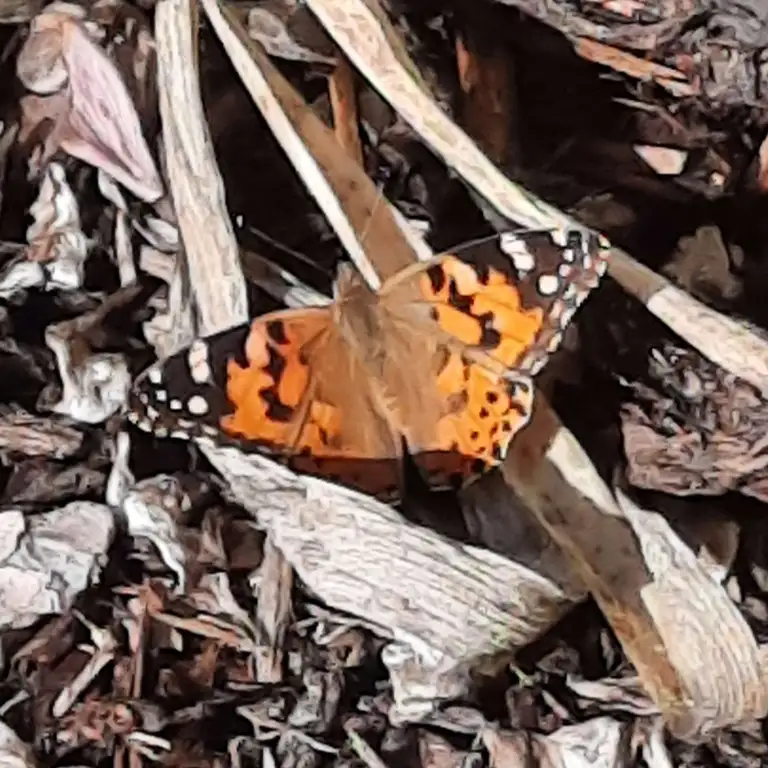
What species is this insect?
Vanessa cardui
